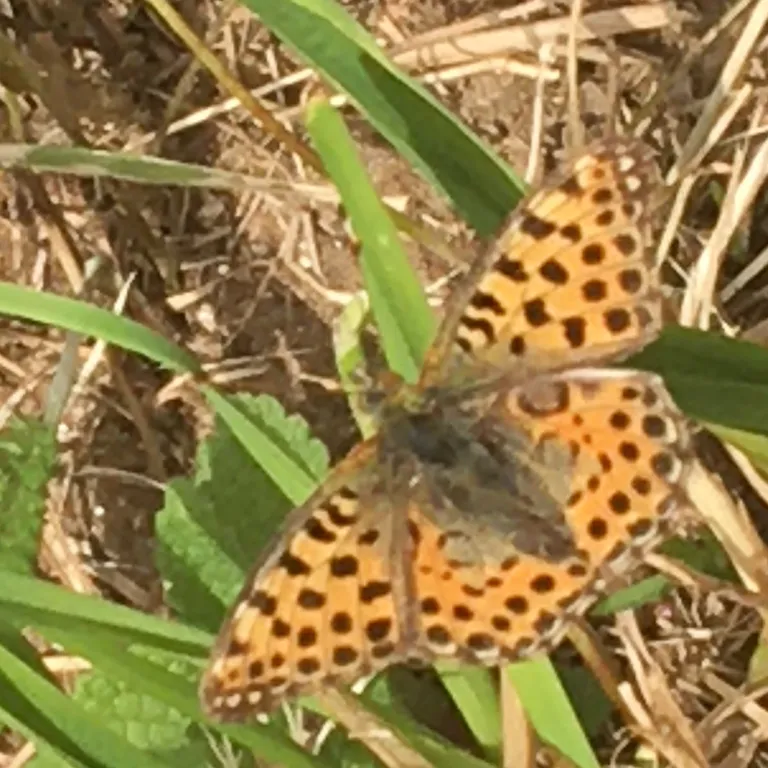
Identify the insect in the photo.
Issoria lathonia
